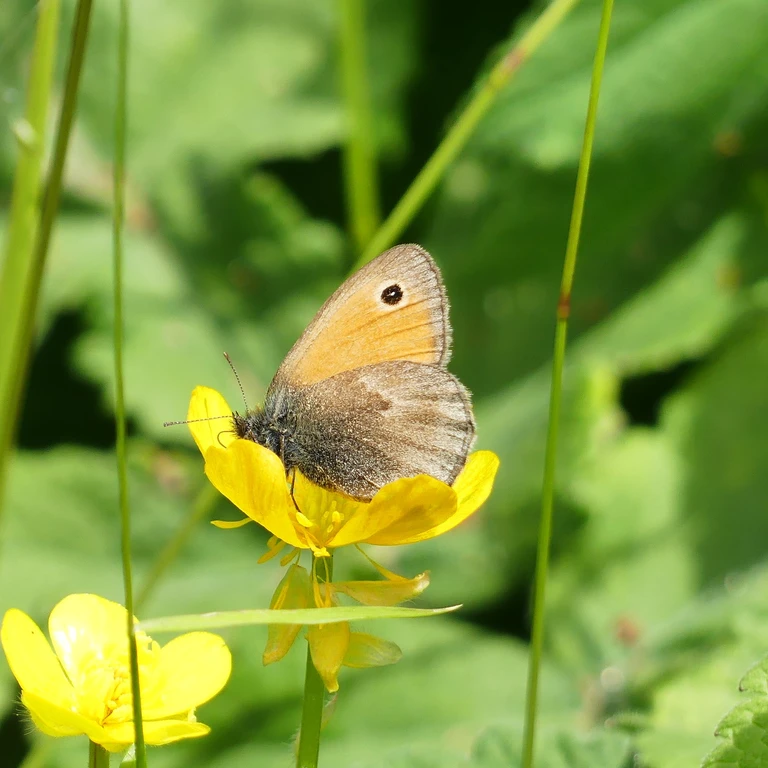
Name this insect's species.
Coenonympha pamphilus
